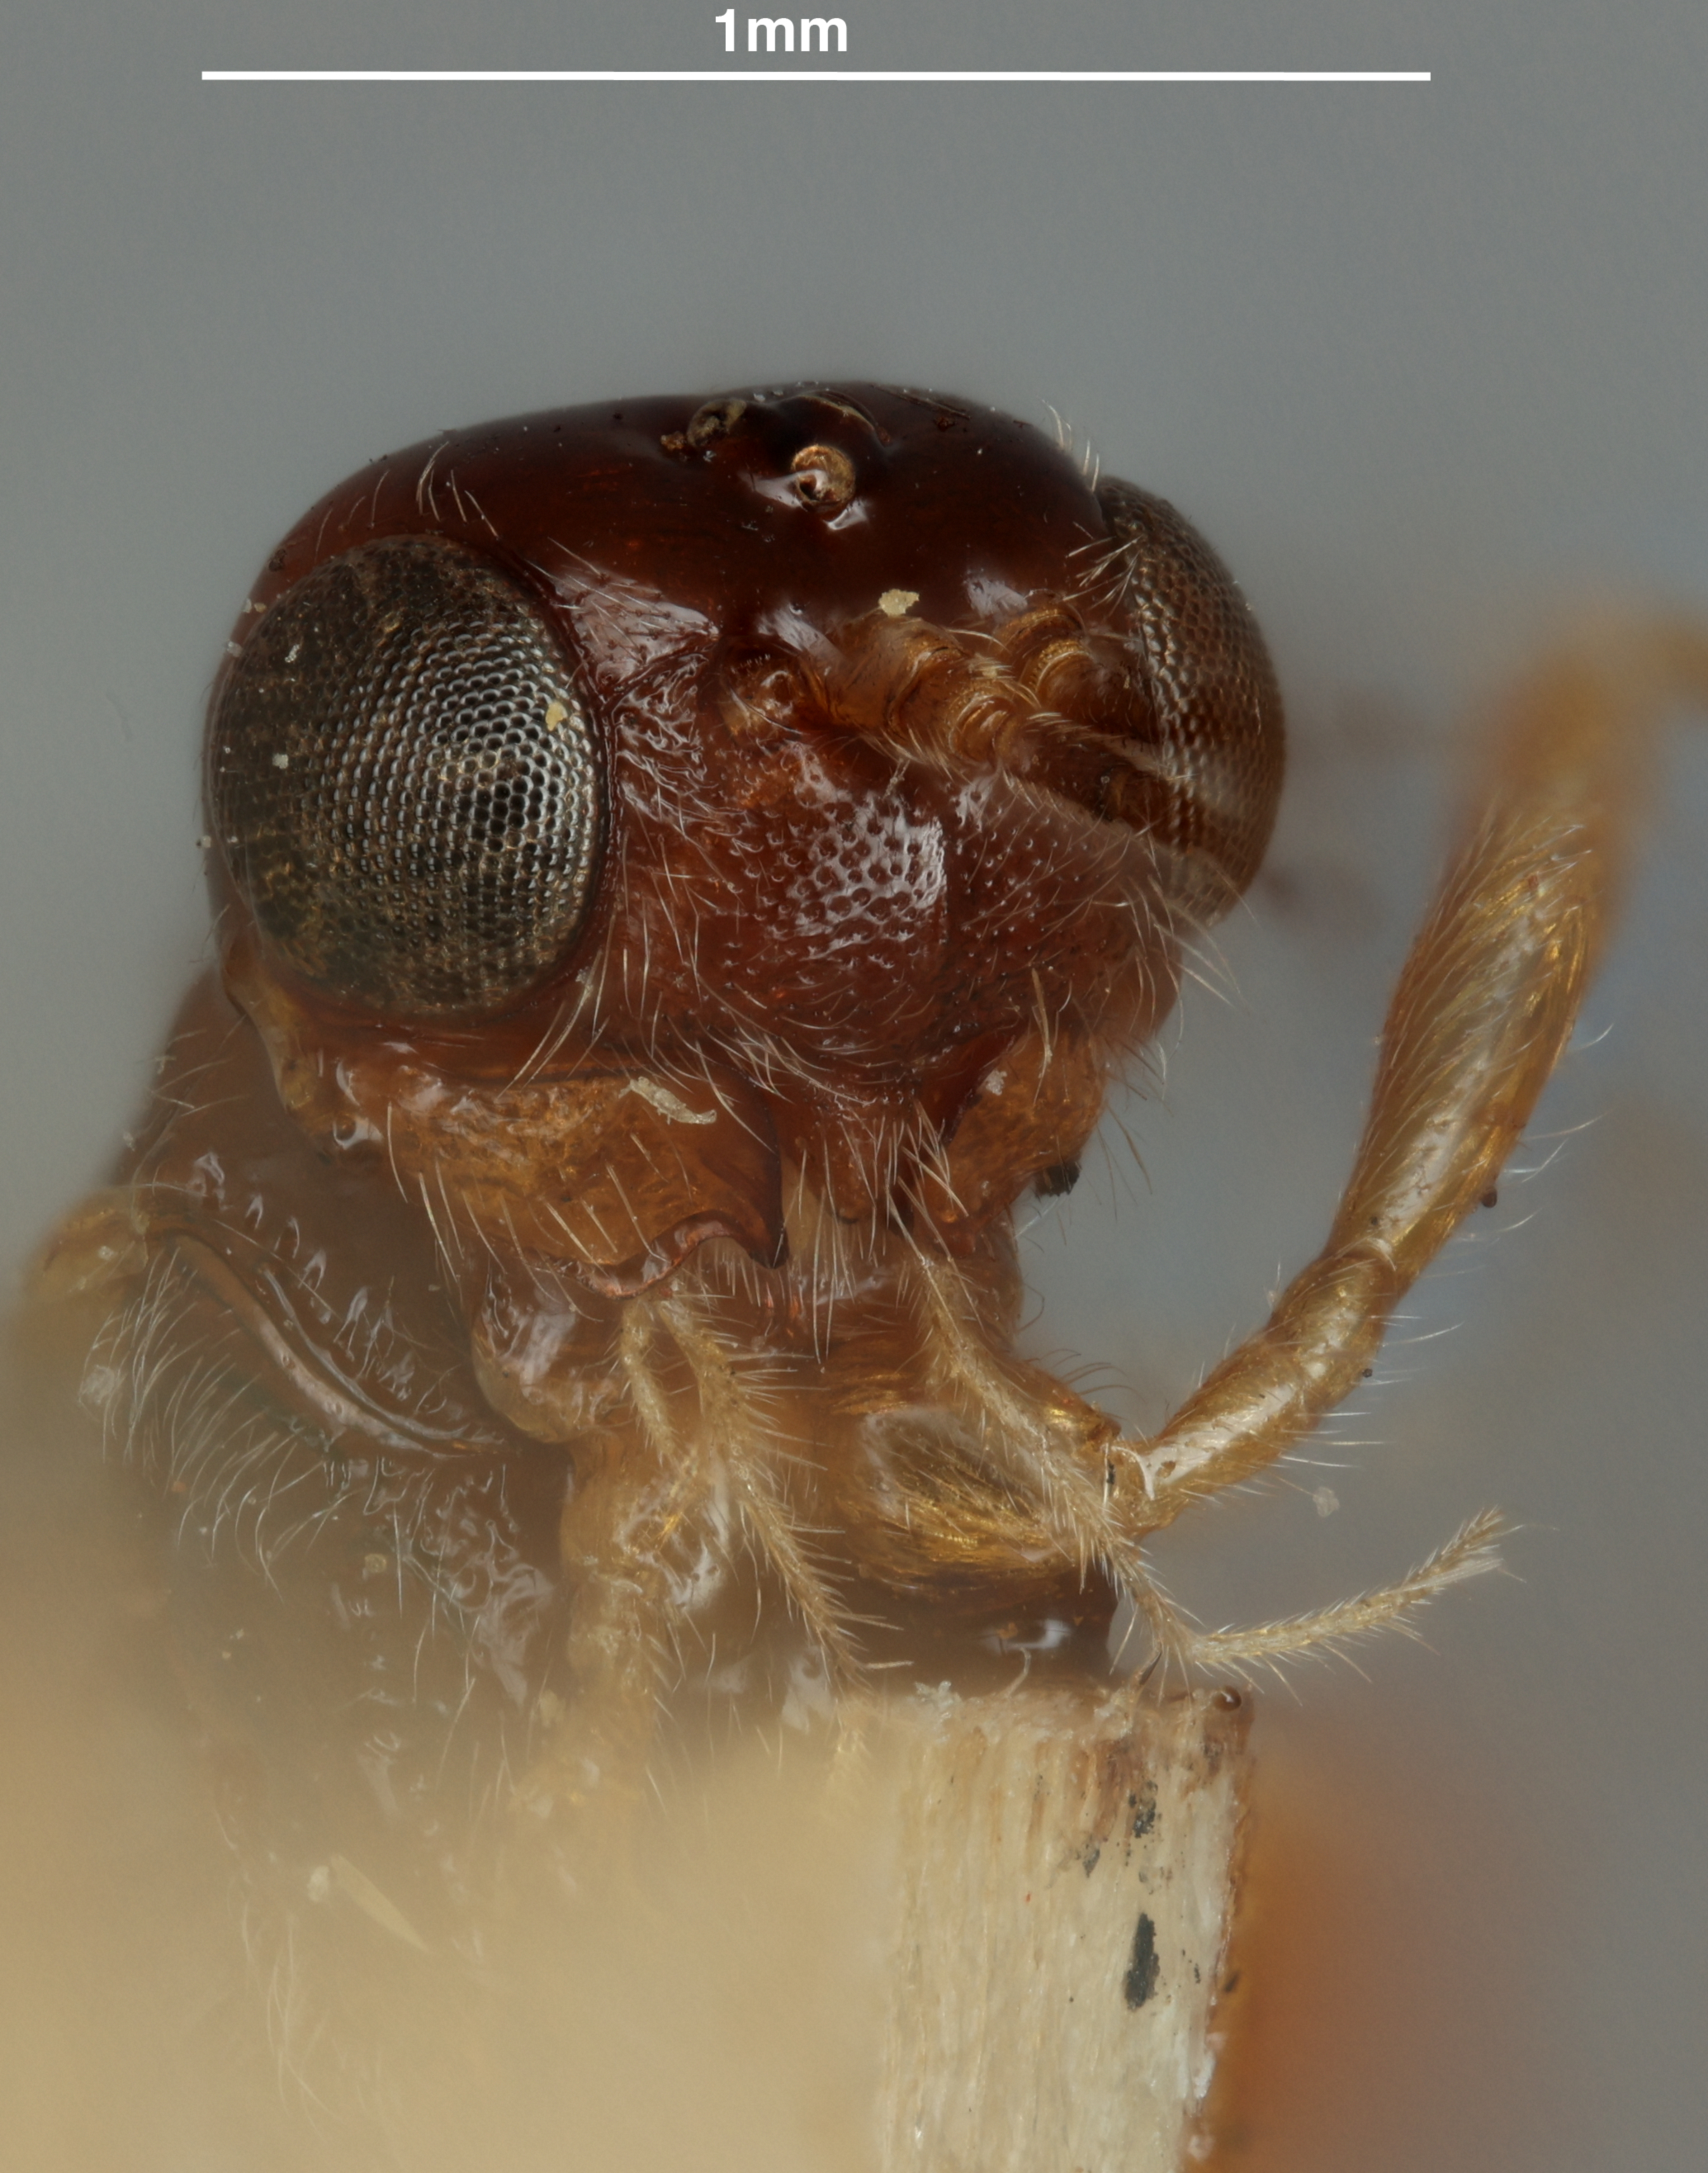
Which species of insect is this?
Phaenocarpa urbana
